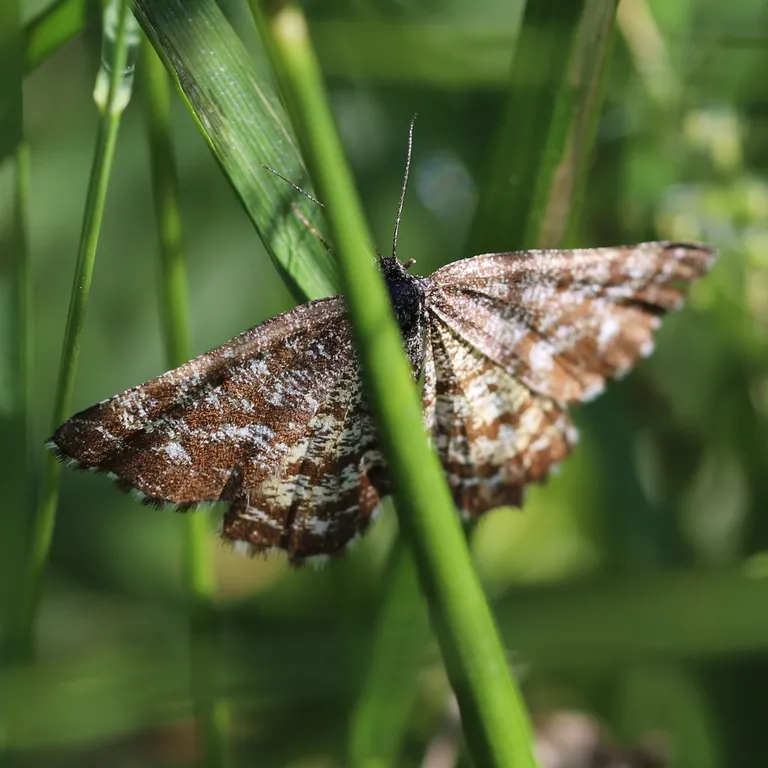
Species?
Ematurga atomaria
